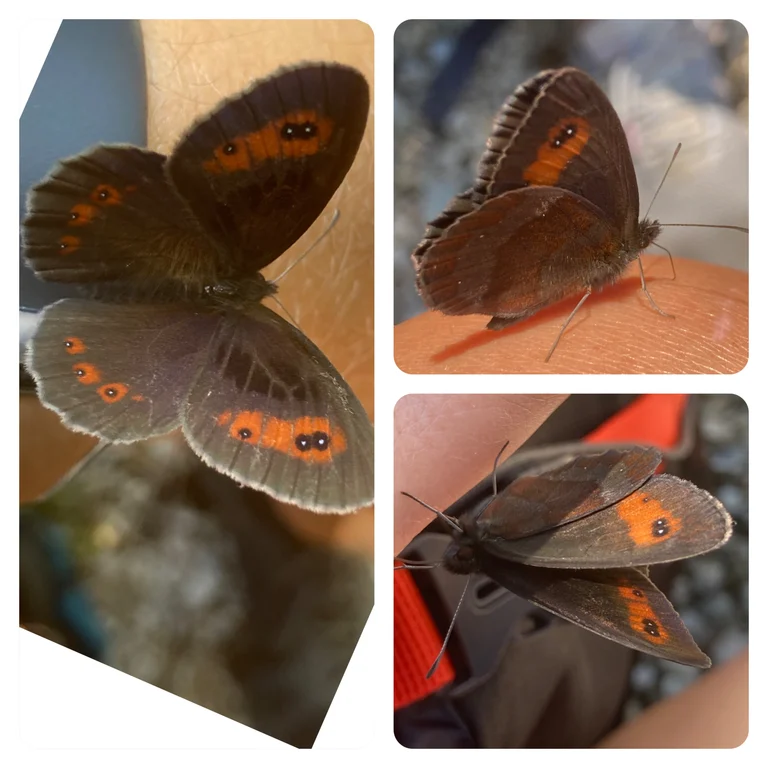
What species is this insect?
Erebia aethiops
